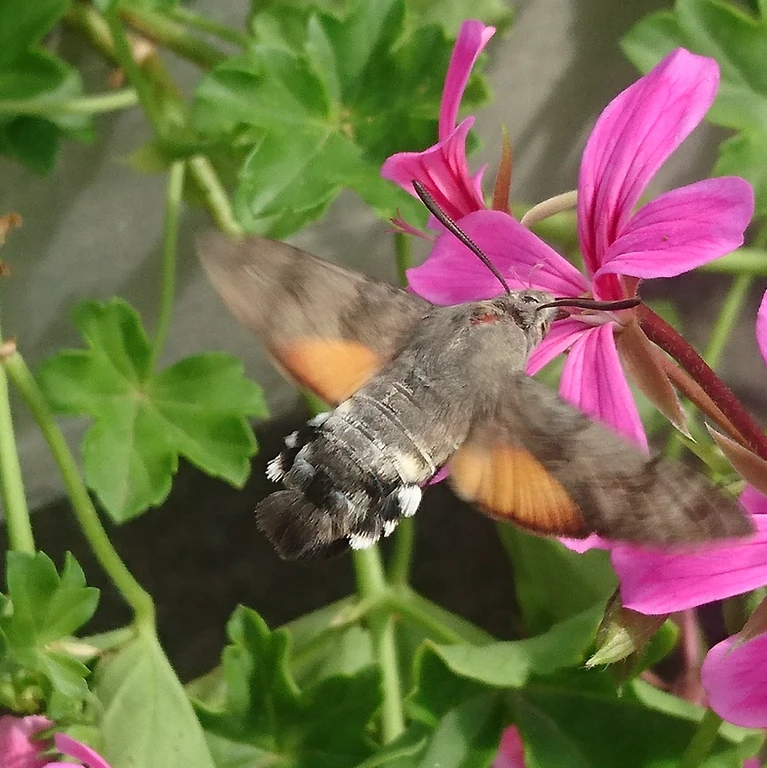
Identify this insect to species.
Macroglossum stellatarum
